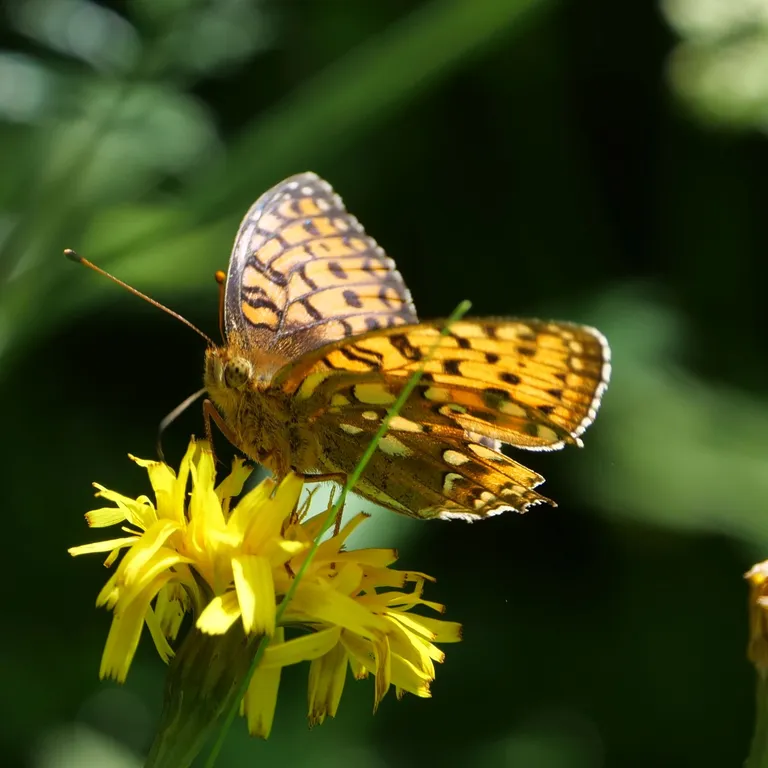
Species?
Speyeria aglaja
